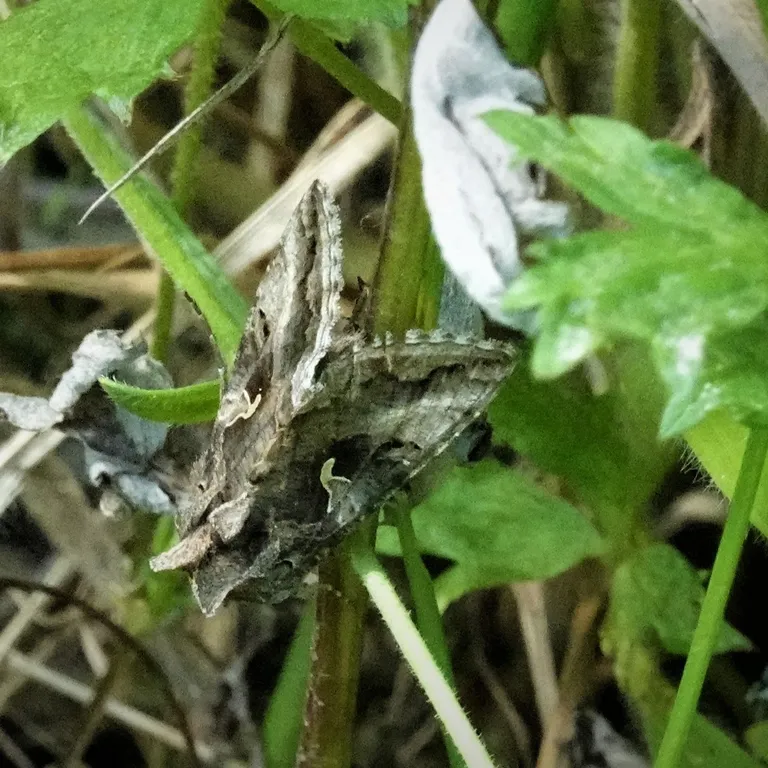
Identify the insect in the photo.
Autographa gamma
